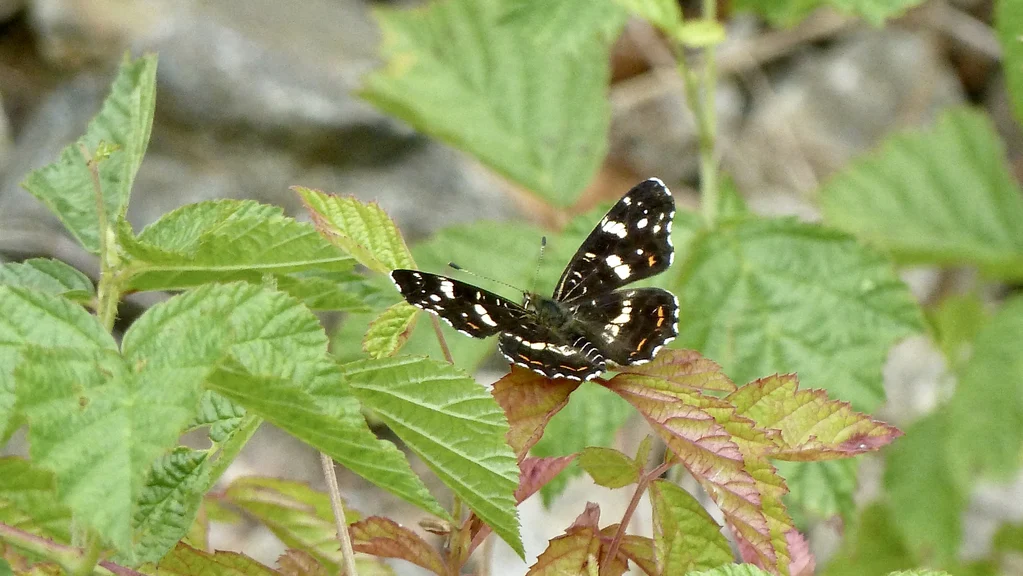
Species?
Araschnia levana
